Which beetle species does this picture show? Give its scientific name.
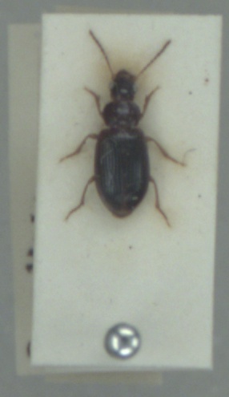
Bradycellus harpalinus
